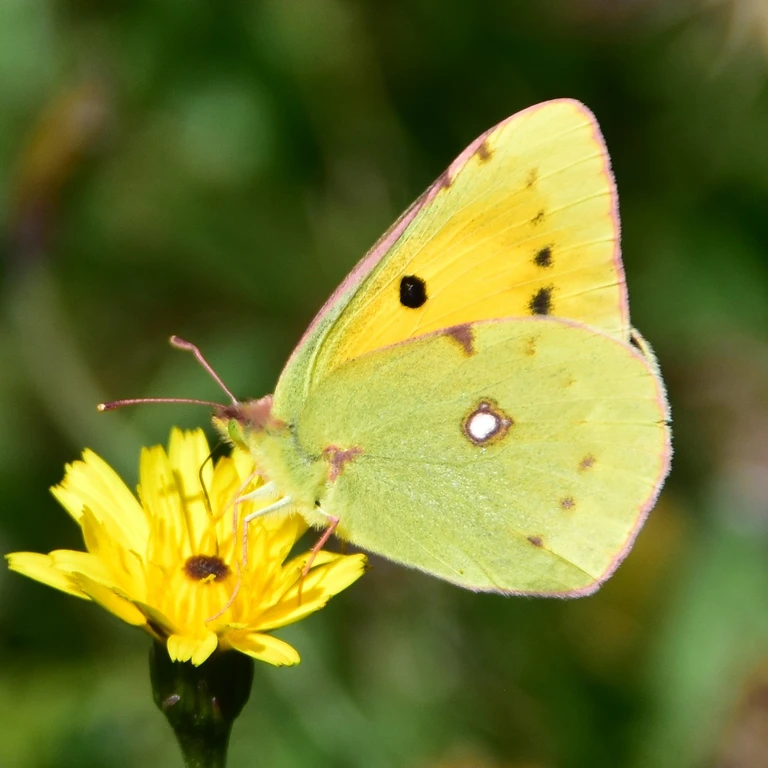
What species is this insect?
Colias croceus
